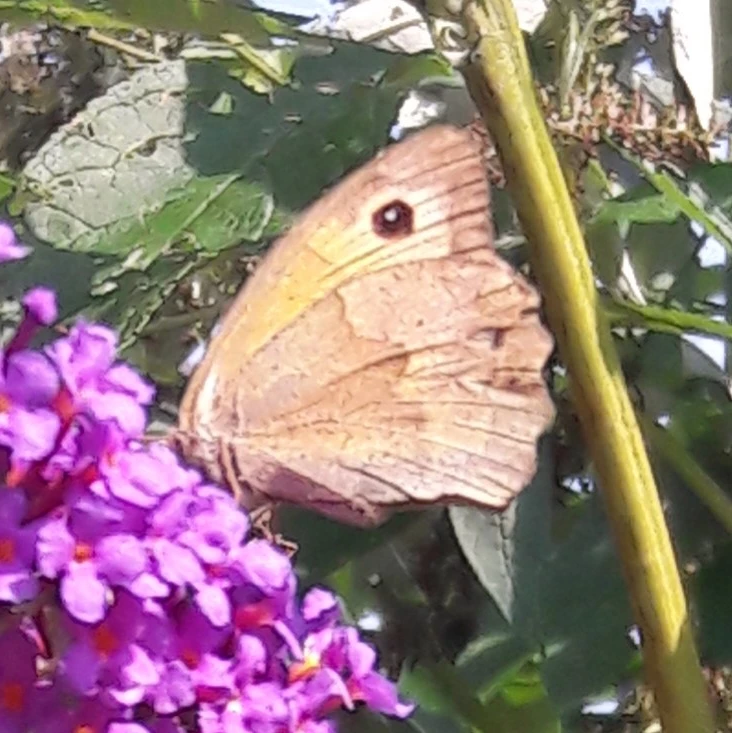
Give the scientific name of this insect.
Maniola jurtina
